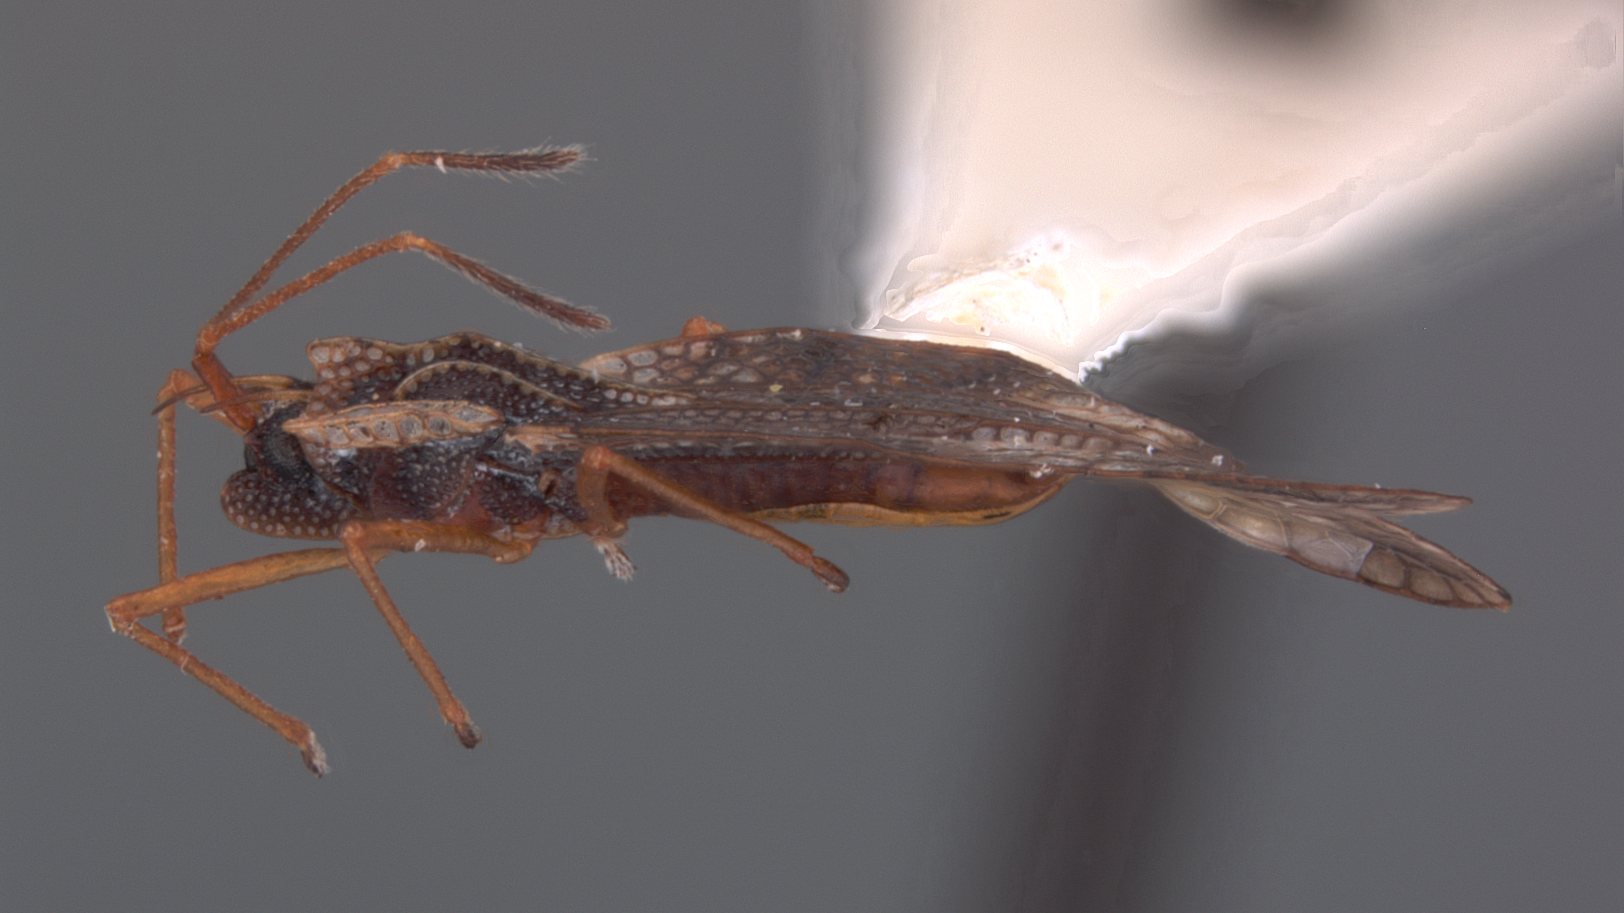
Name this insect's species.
Leptodictya laidis
